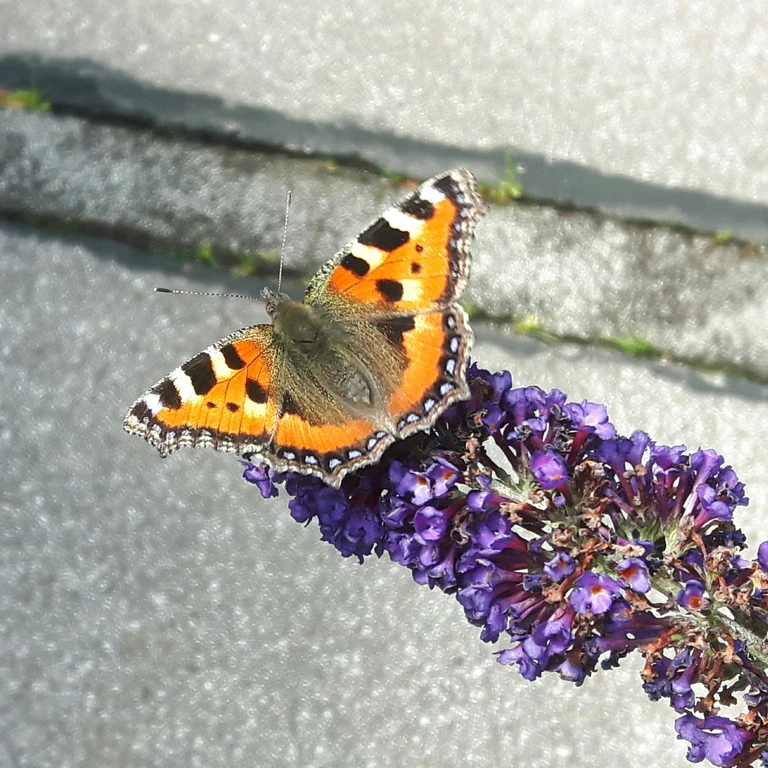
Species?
Aglais urticae
